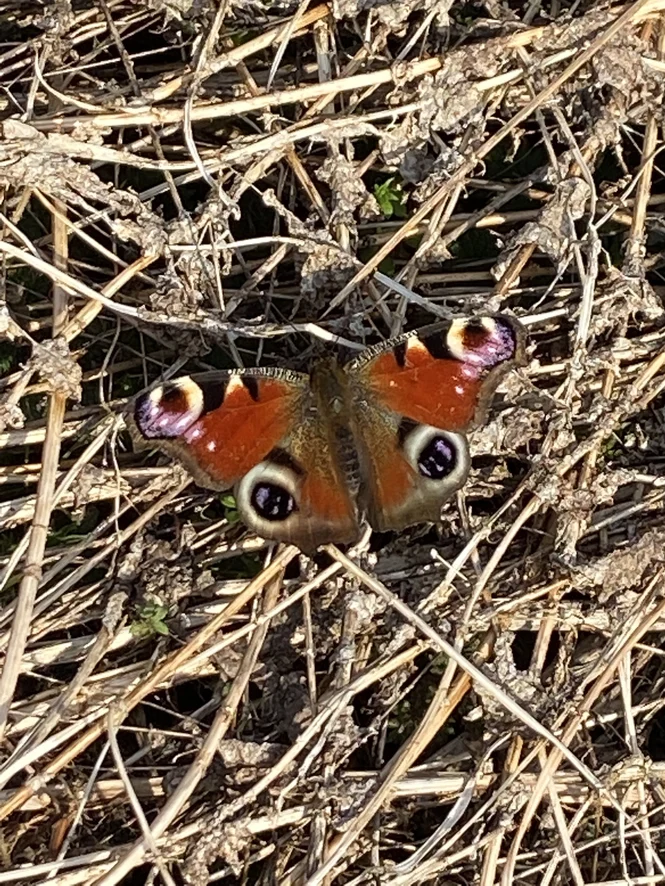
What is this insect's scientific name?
Aglais io
